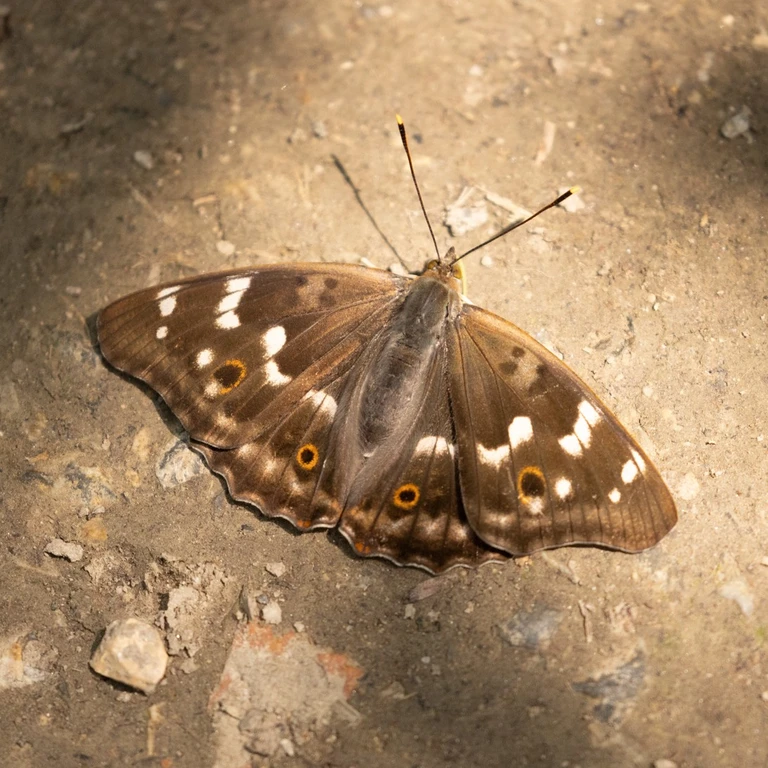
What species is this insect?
Apatura ilia
